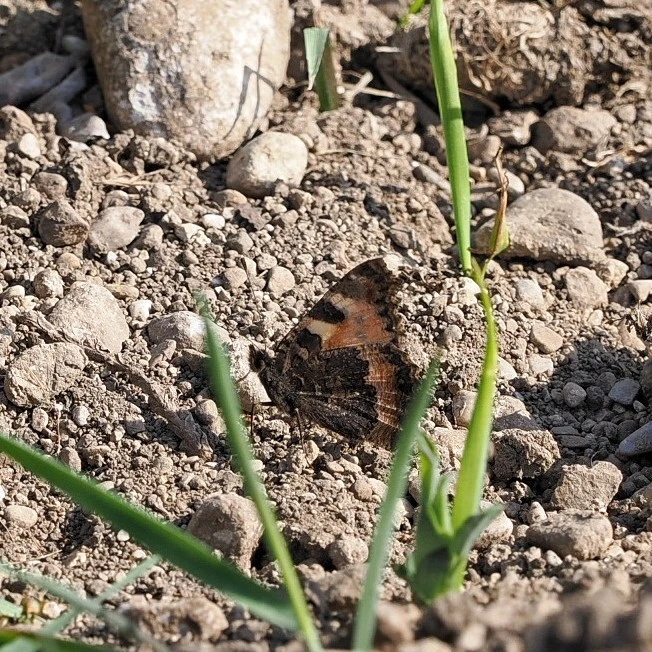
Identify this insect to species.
Aglais urticae
